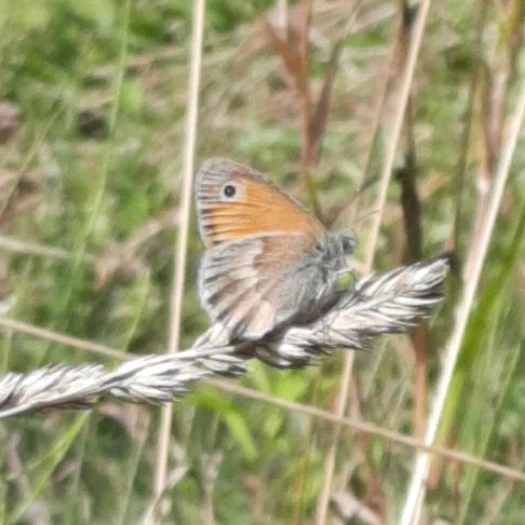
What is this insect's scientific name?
Coenonympha pamphilus
